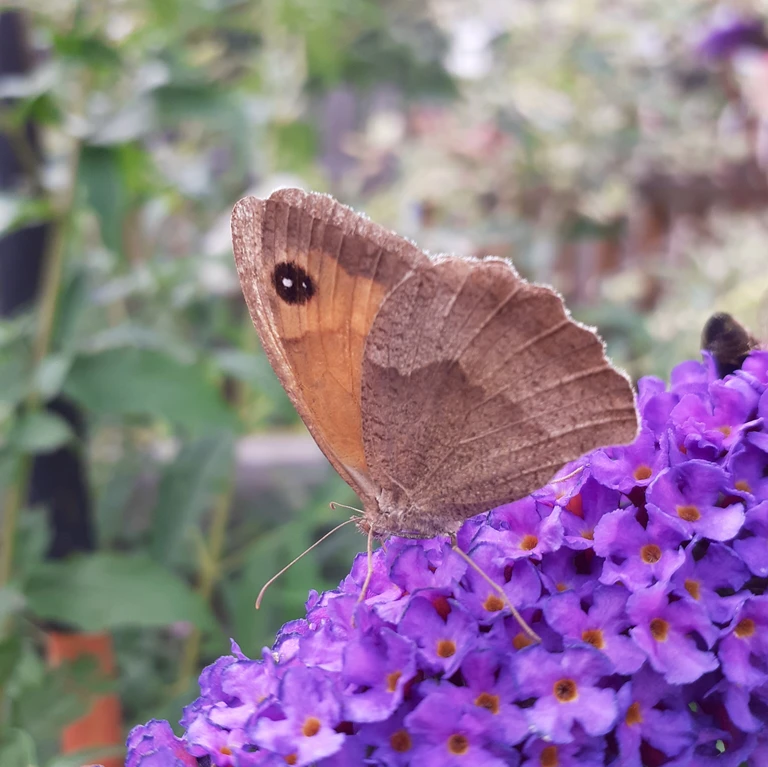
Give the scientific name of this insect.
Maniola jurtina
